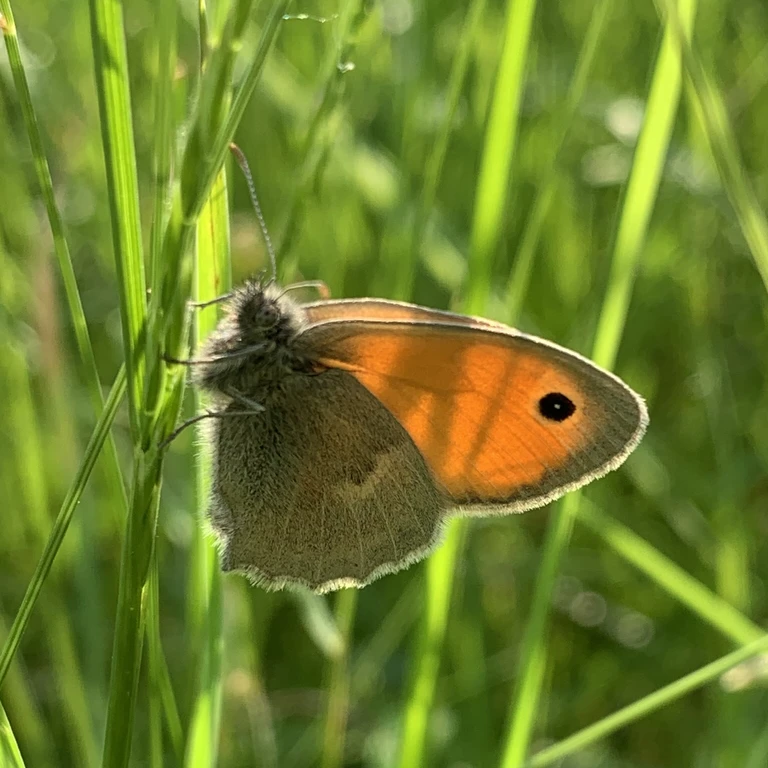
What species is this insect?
Coenonympha pamphilus
